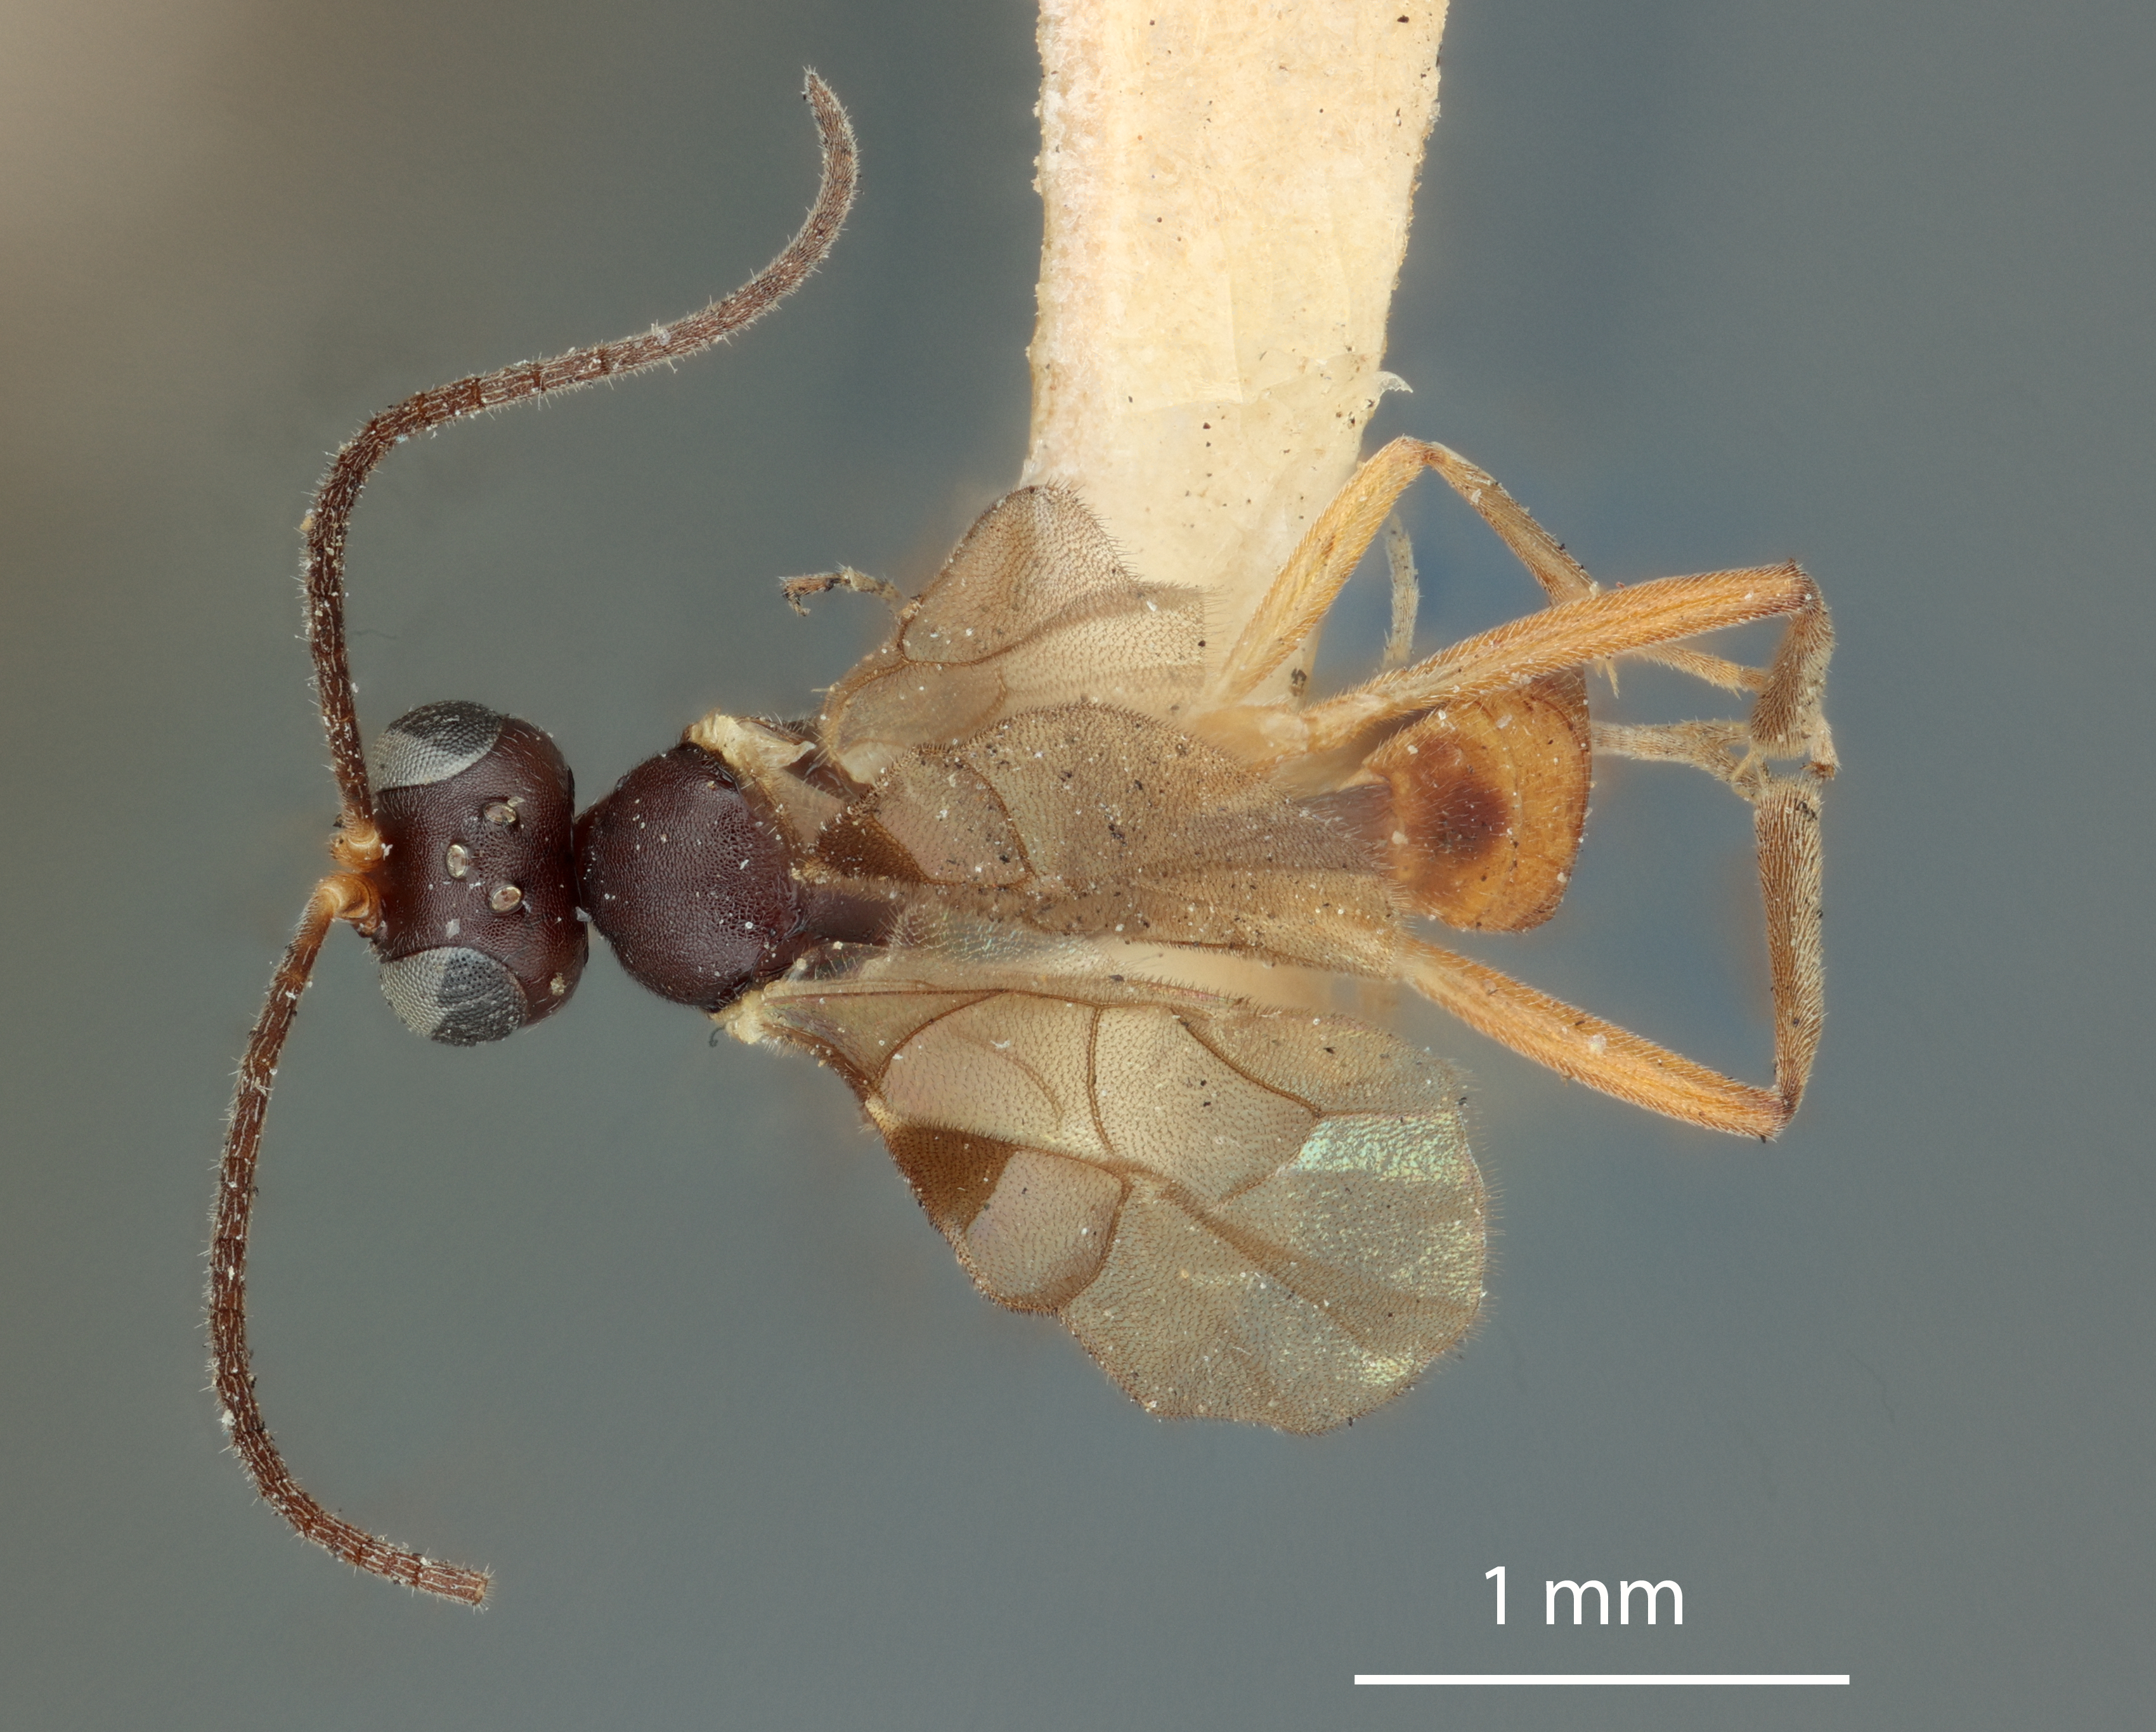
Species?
Hemiteles drassi
